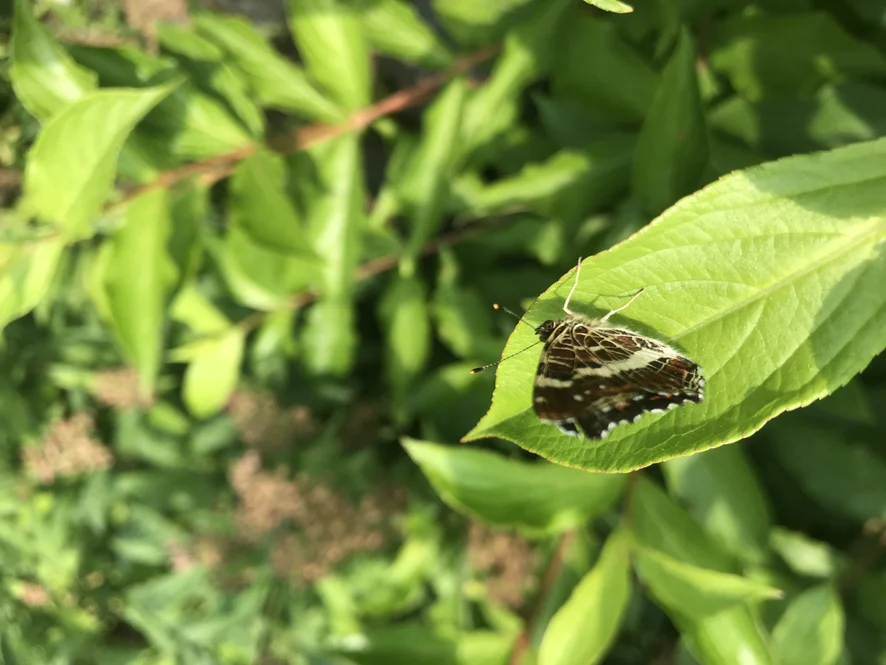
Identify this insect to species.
Araschnia levana
